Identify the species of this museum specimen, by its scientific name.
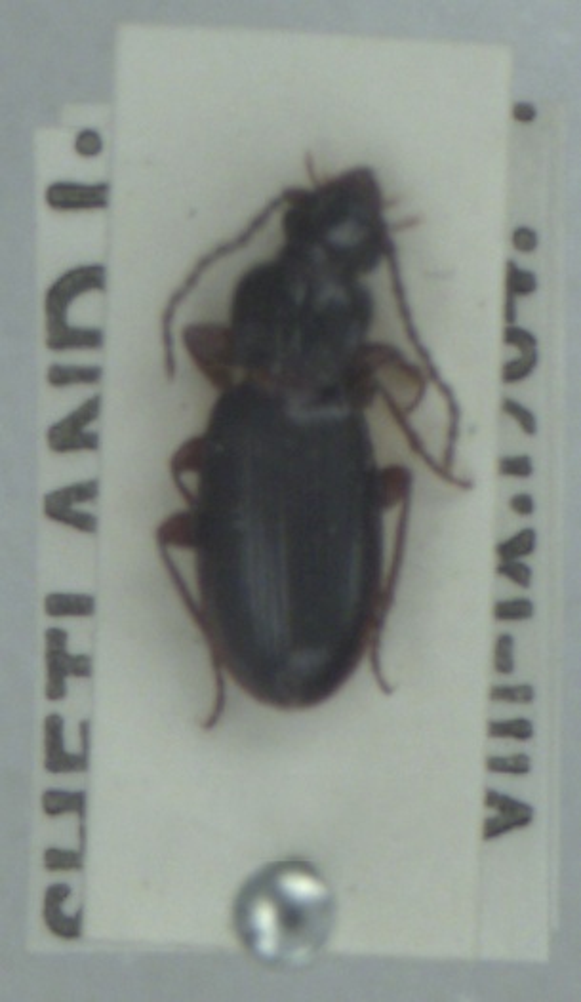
Patrobus assimilis
